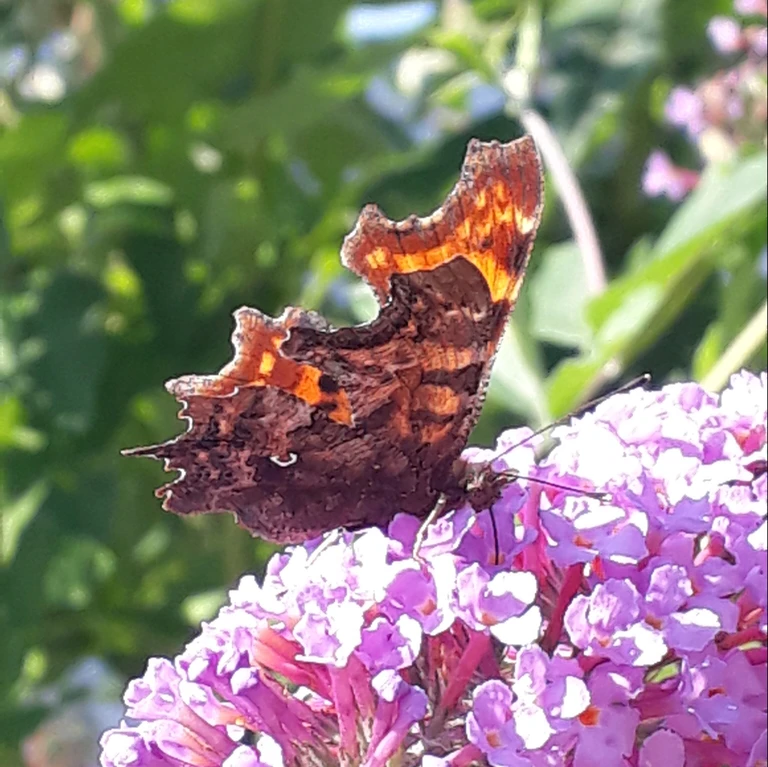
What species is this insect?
Polygonia c-album
